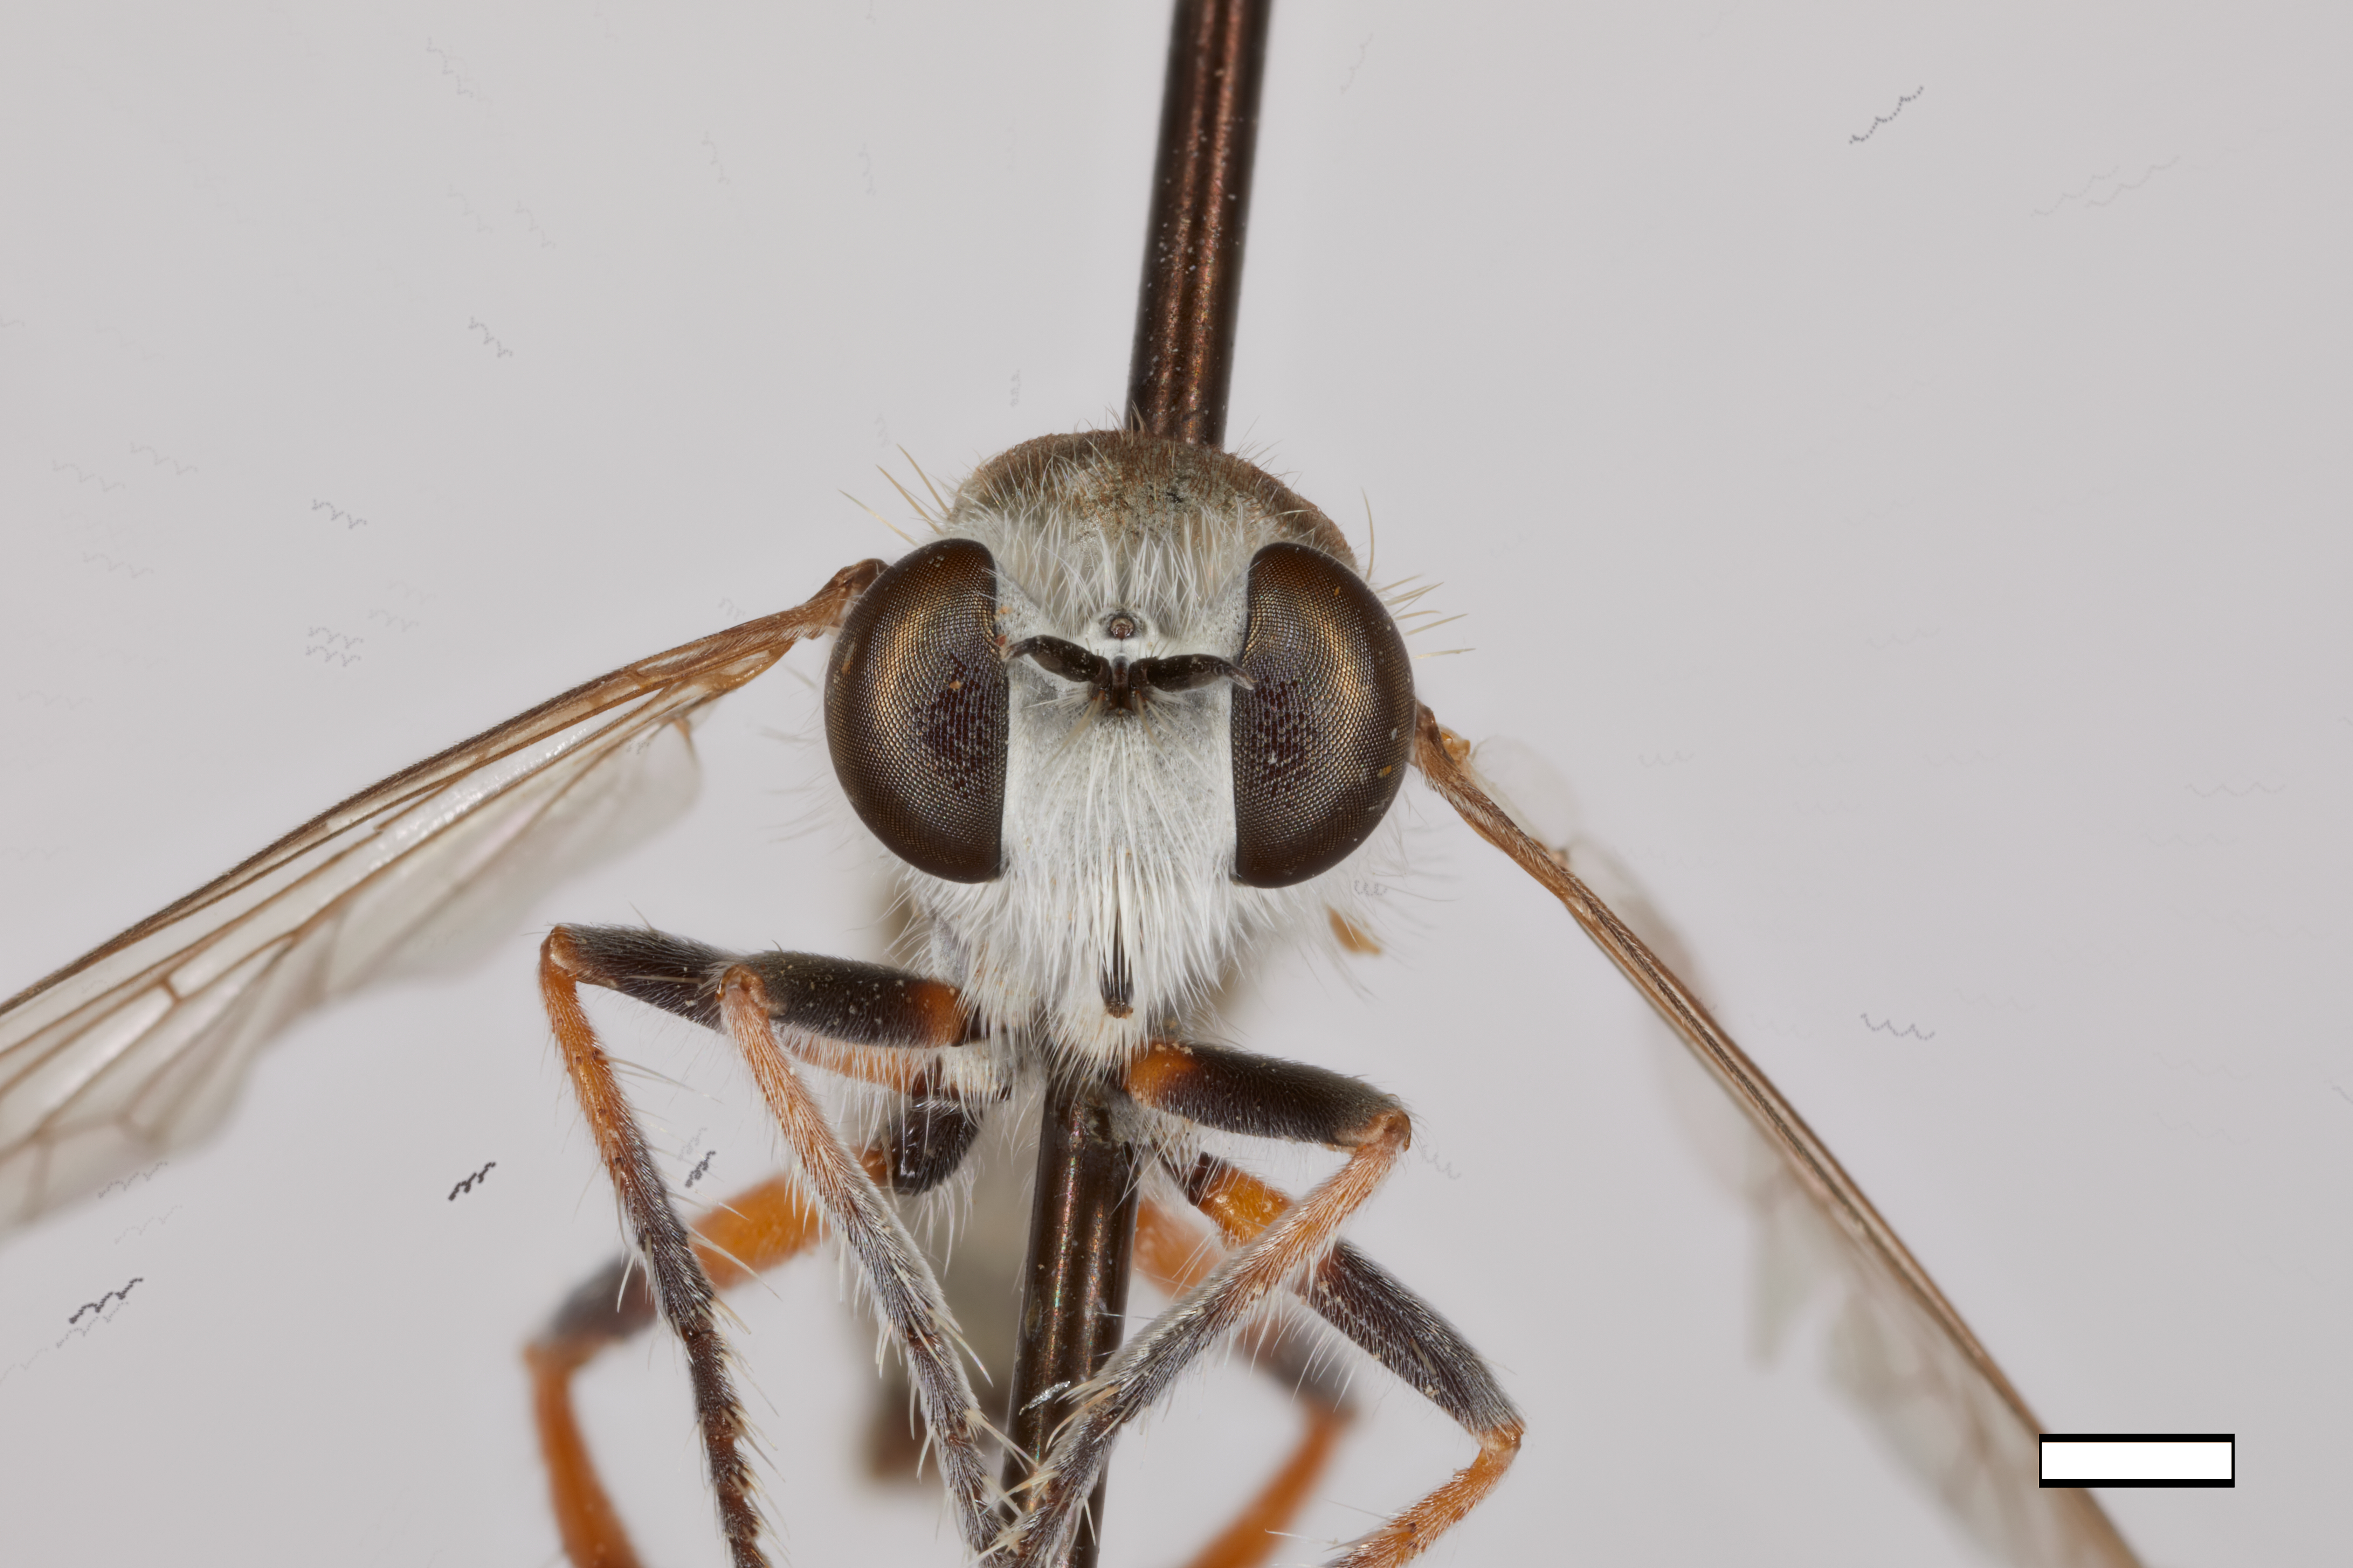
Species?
Laphystia laguna
